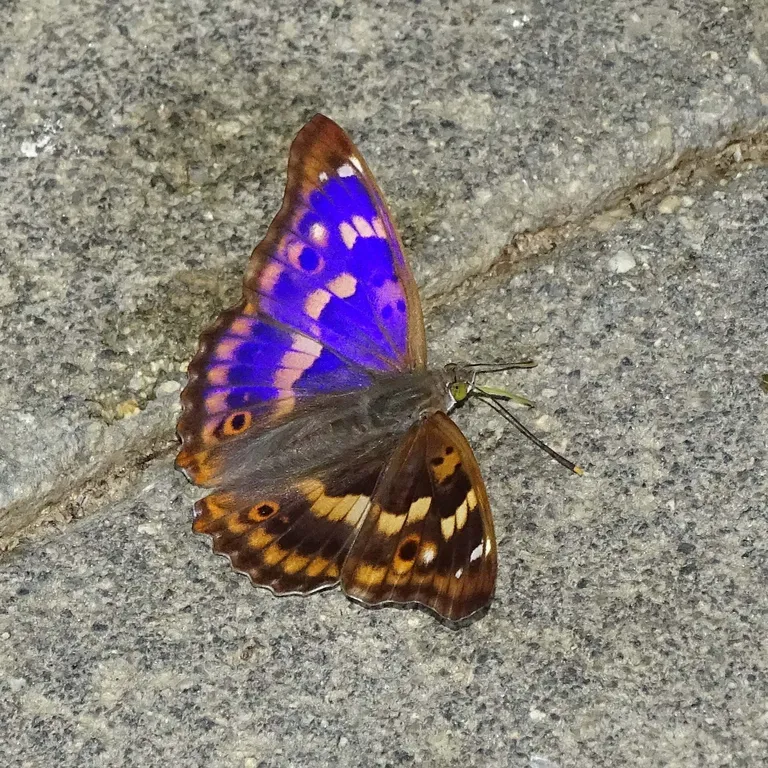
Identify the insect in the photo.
Apatura ilia
